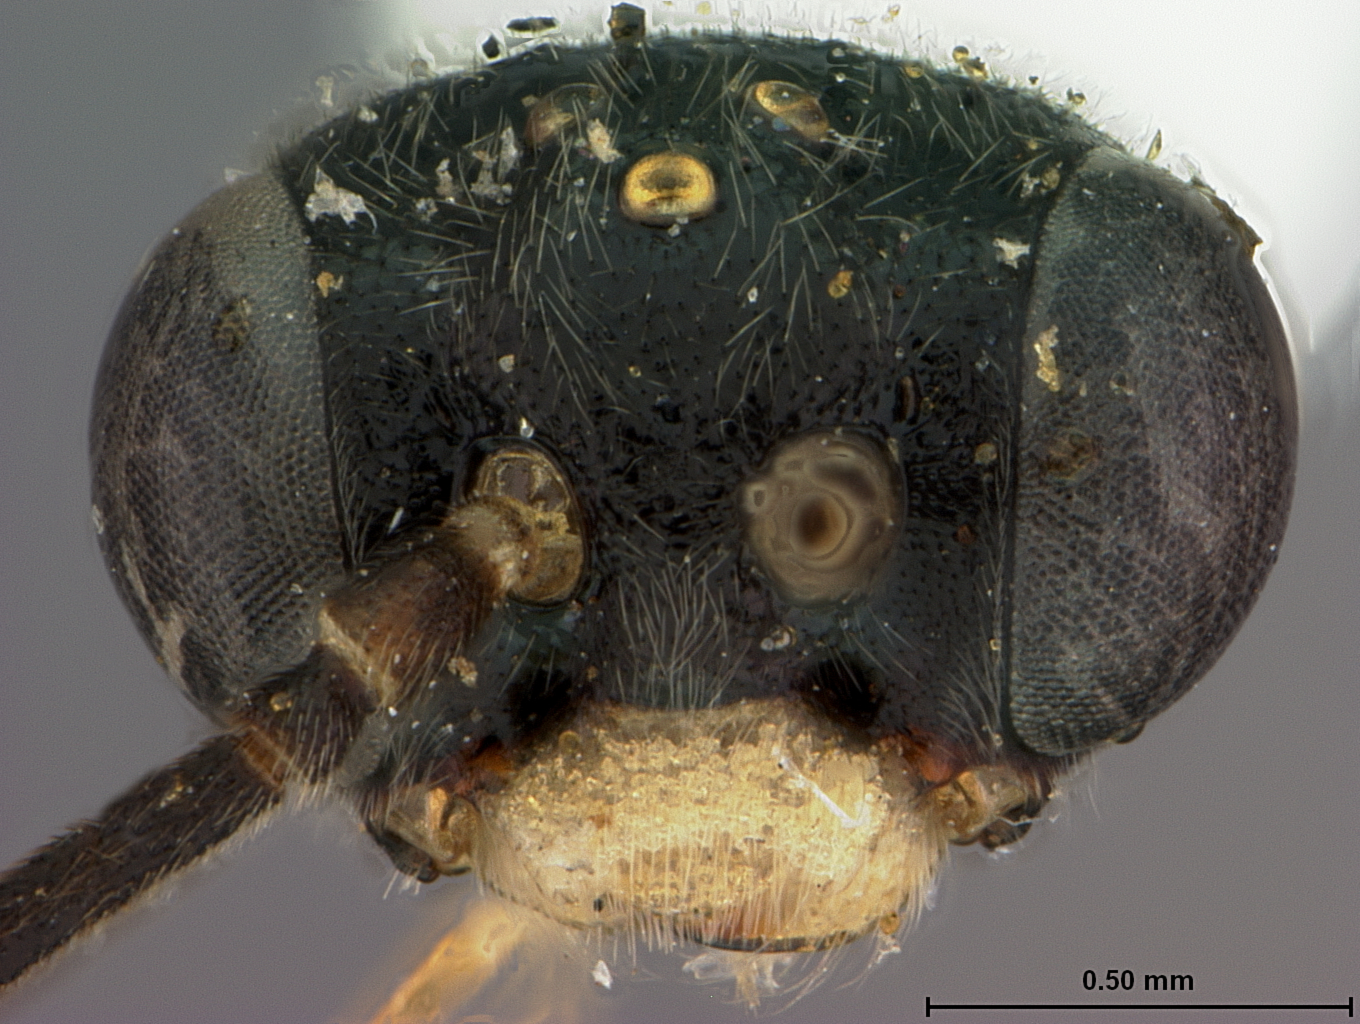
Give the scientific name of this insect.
Emphytina virginica
